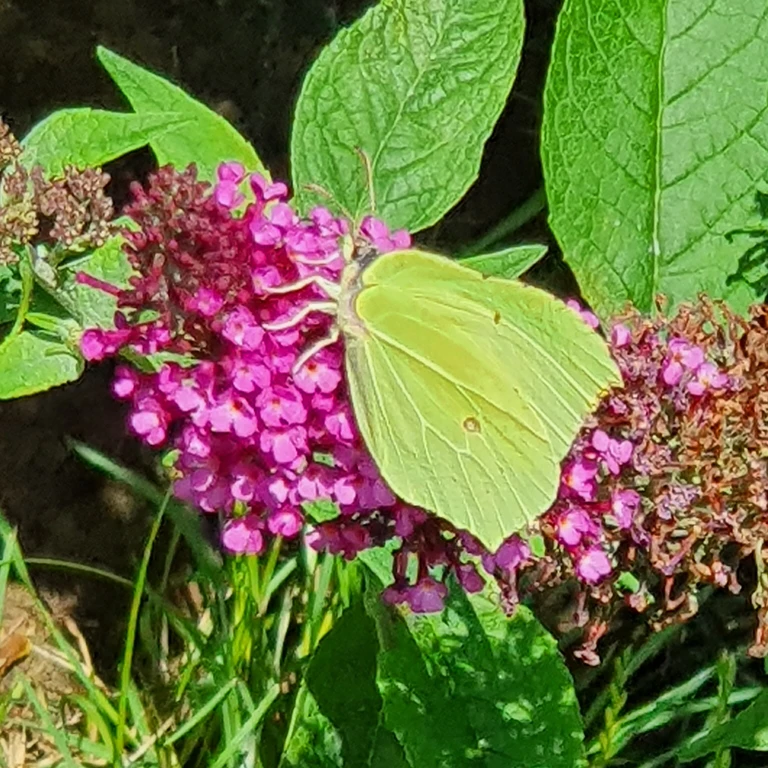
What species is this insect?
Gonepteryx rhamni
